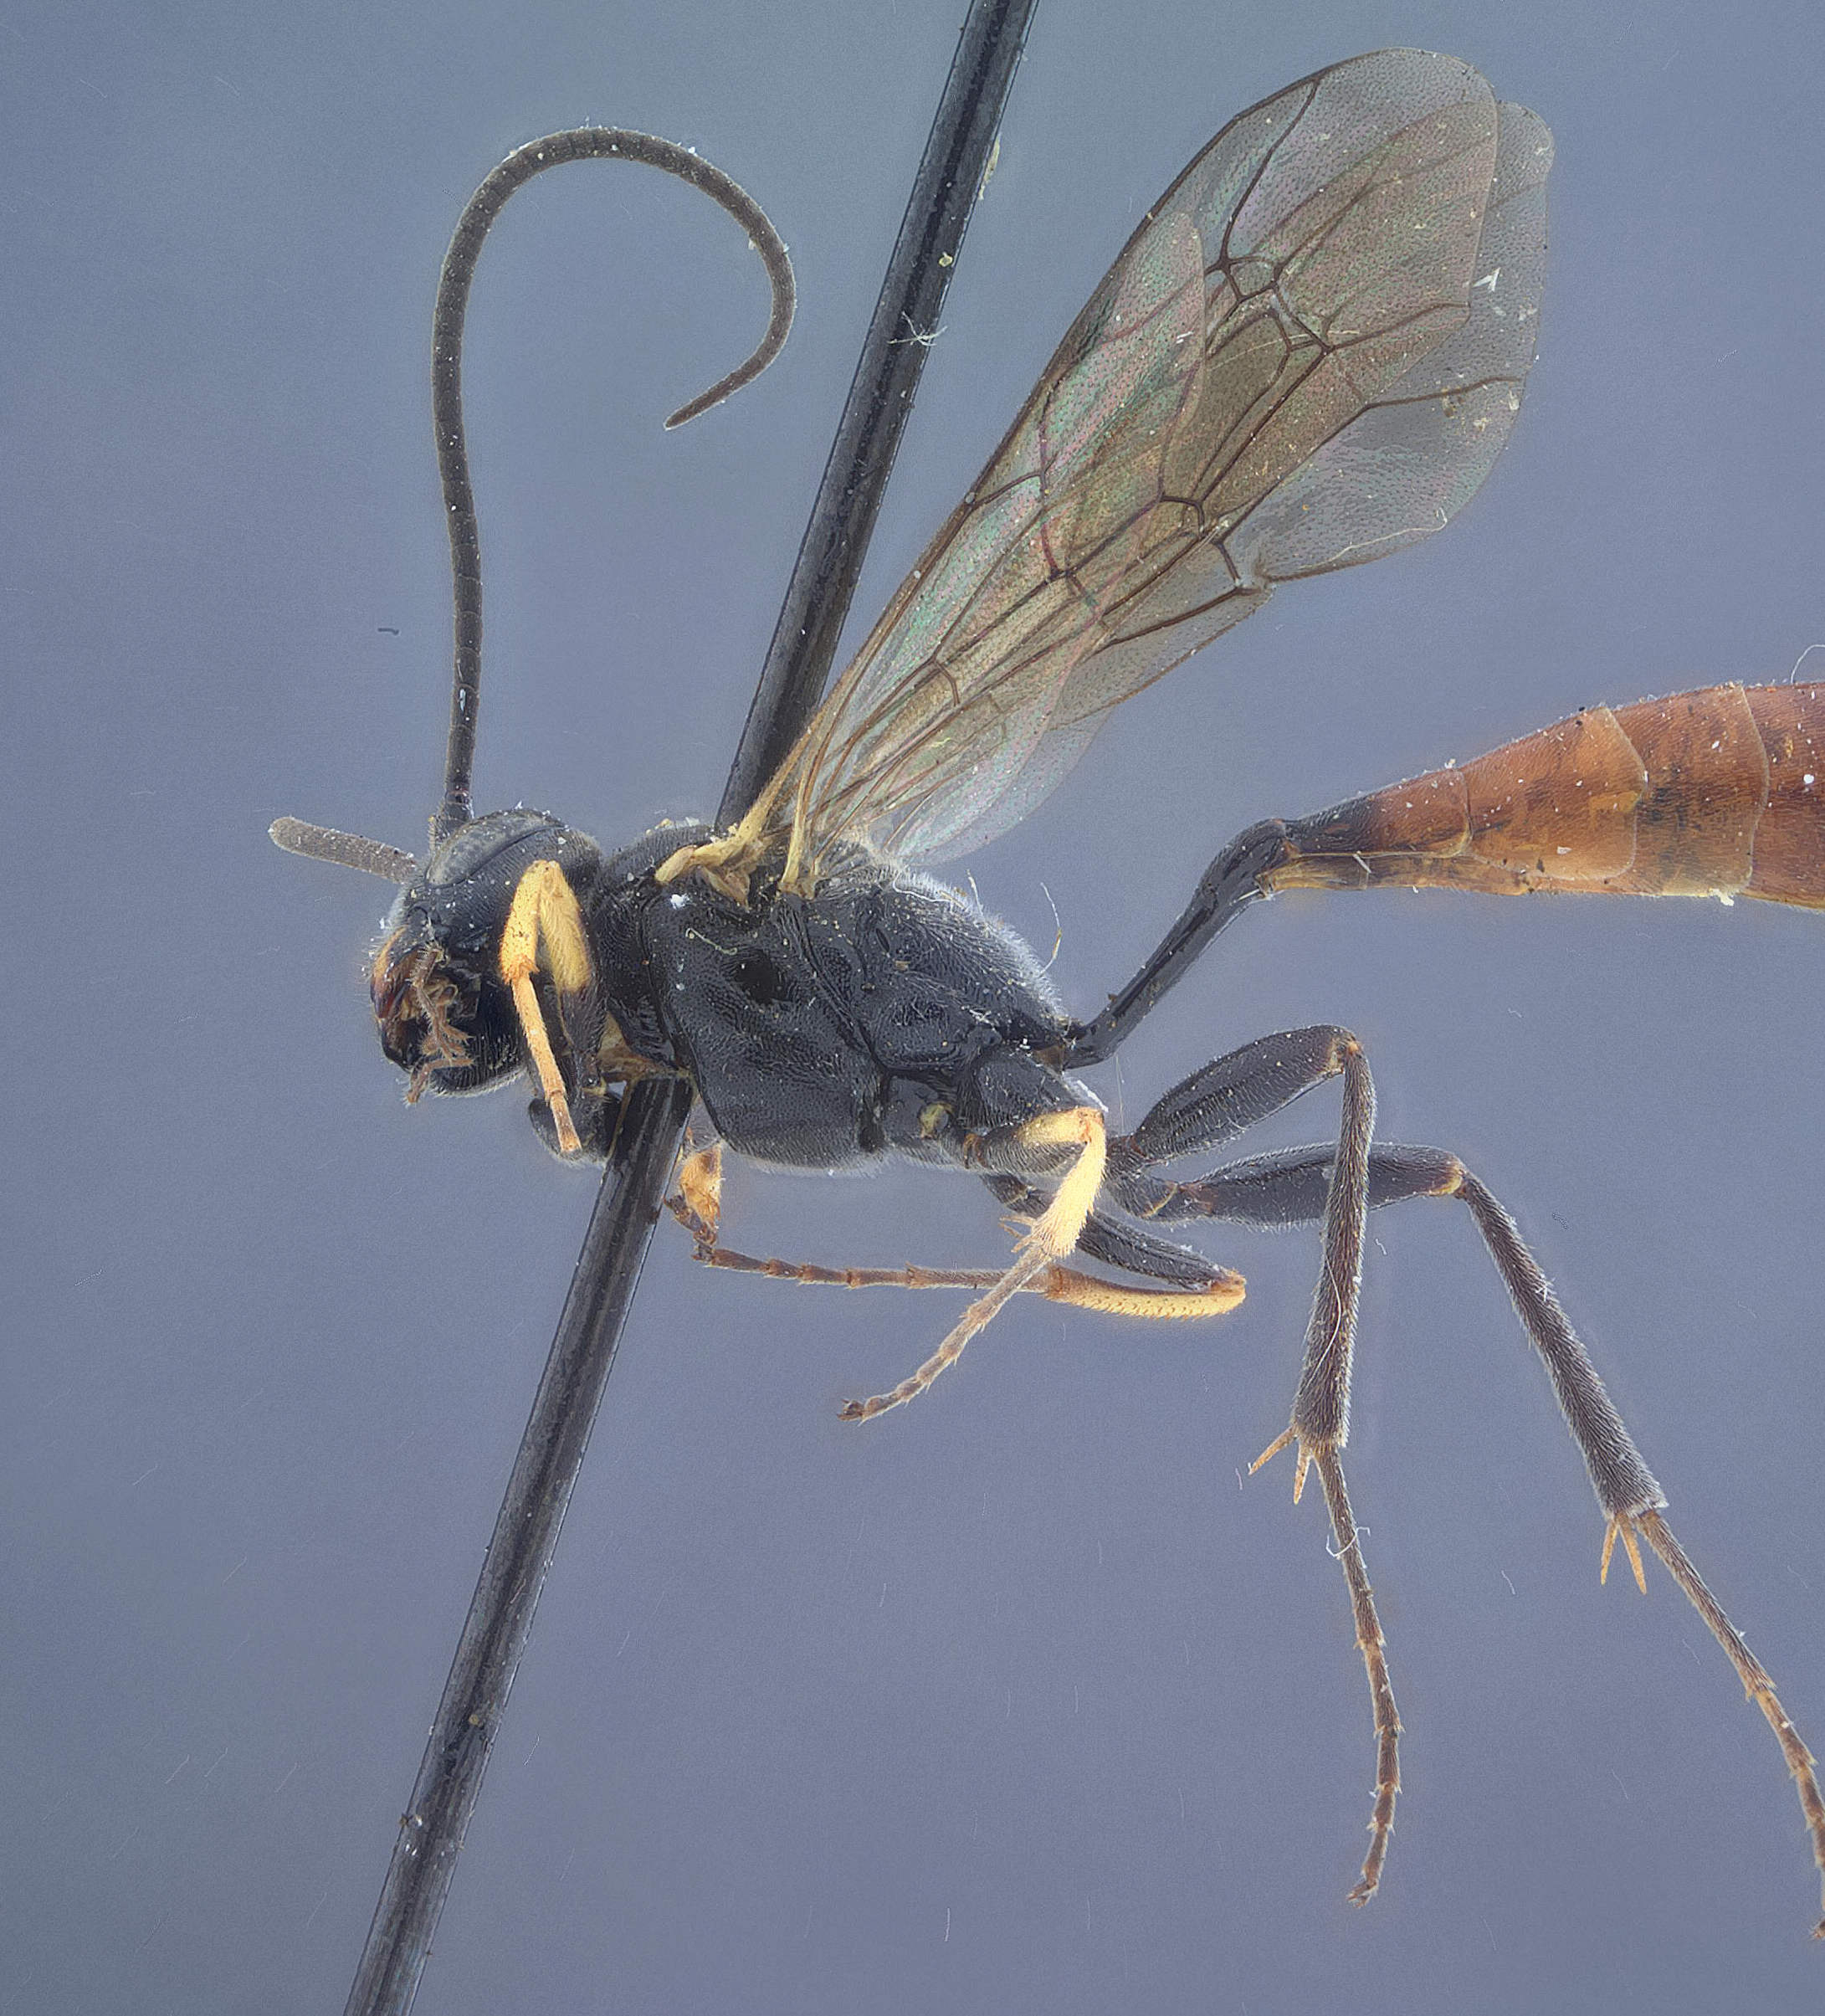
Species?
Campoplegidea tumida
